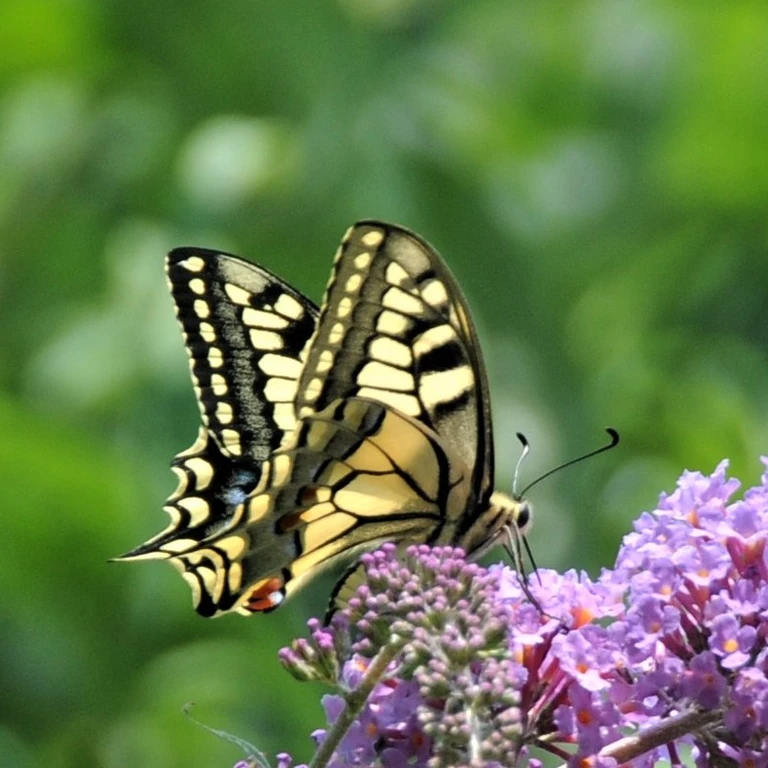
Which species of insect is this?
Papilio machaon
